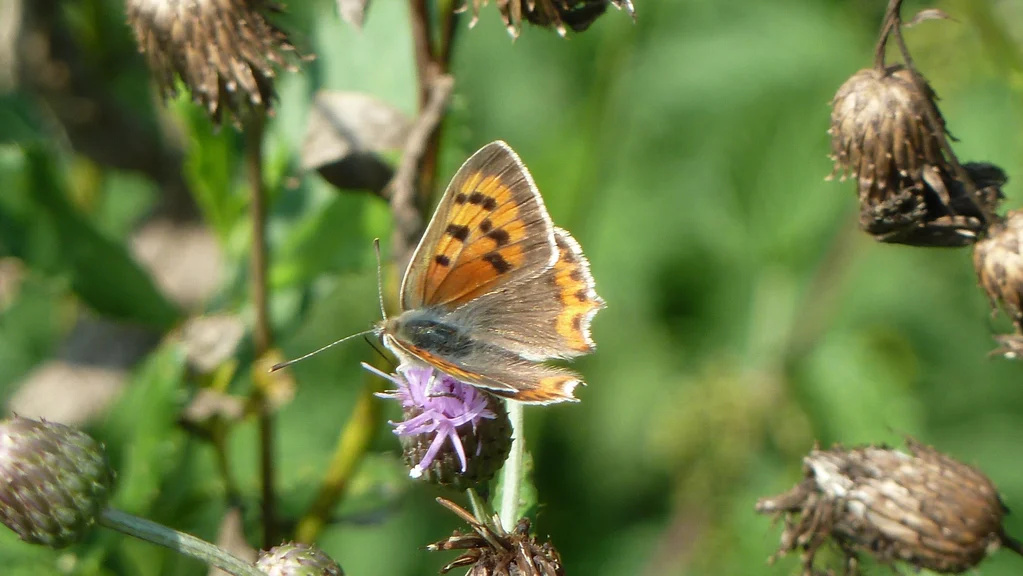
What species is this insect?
Lycaena phlaeas
